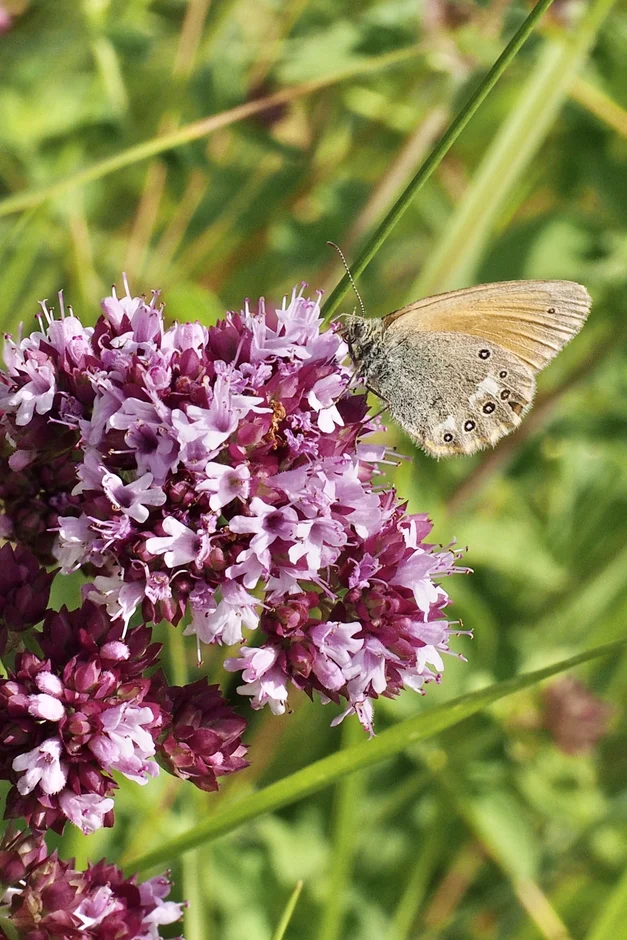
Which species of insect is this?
Coenonympha glycerion (also Coenonympha iphis)
